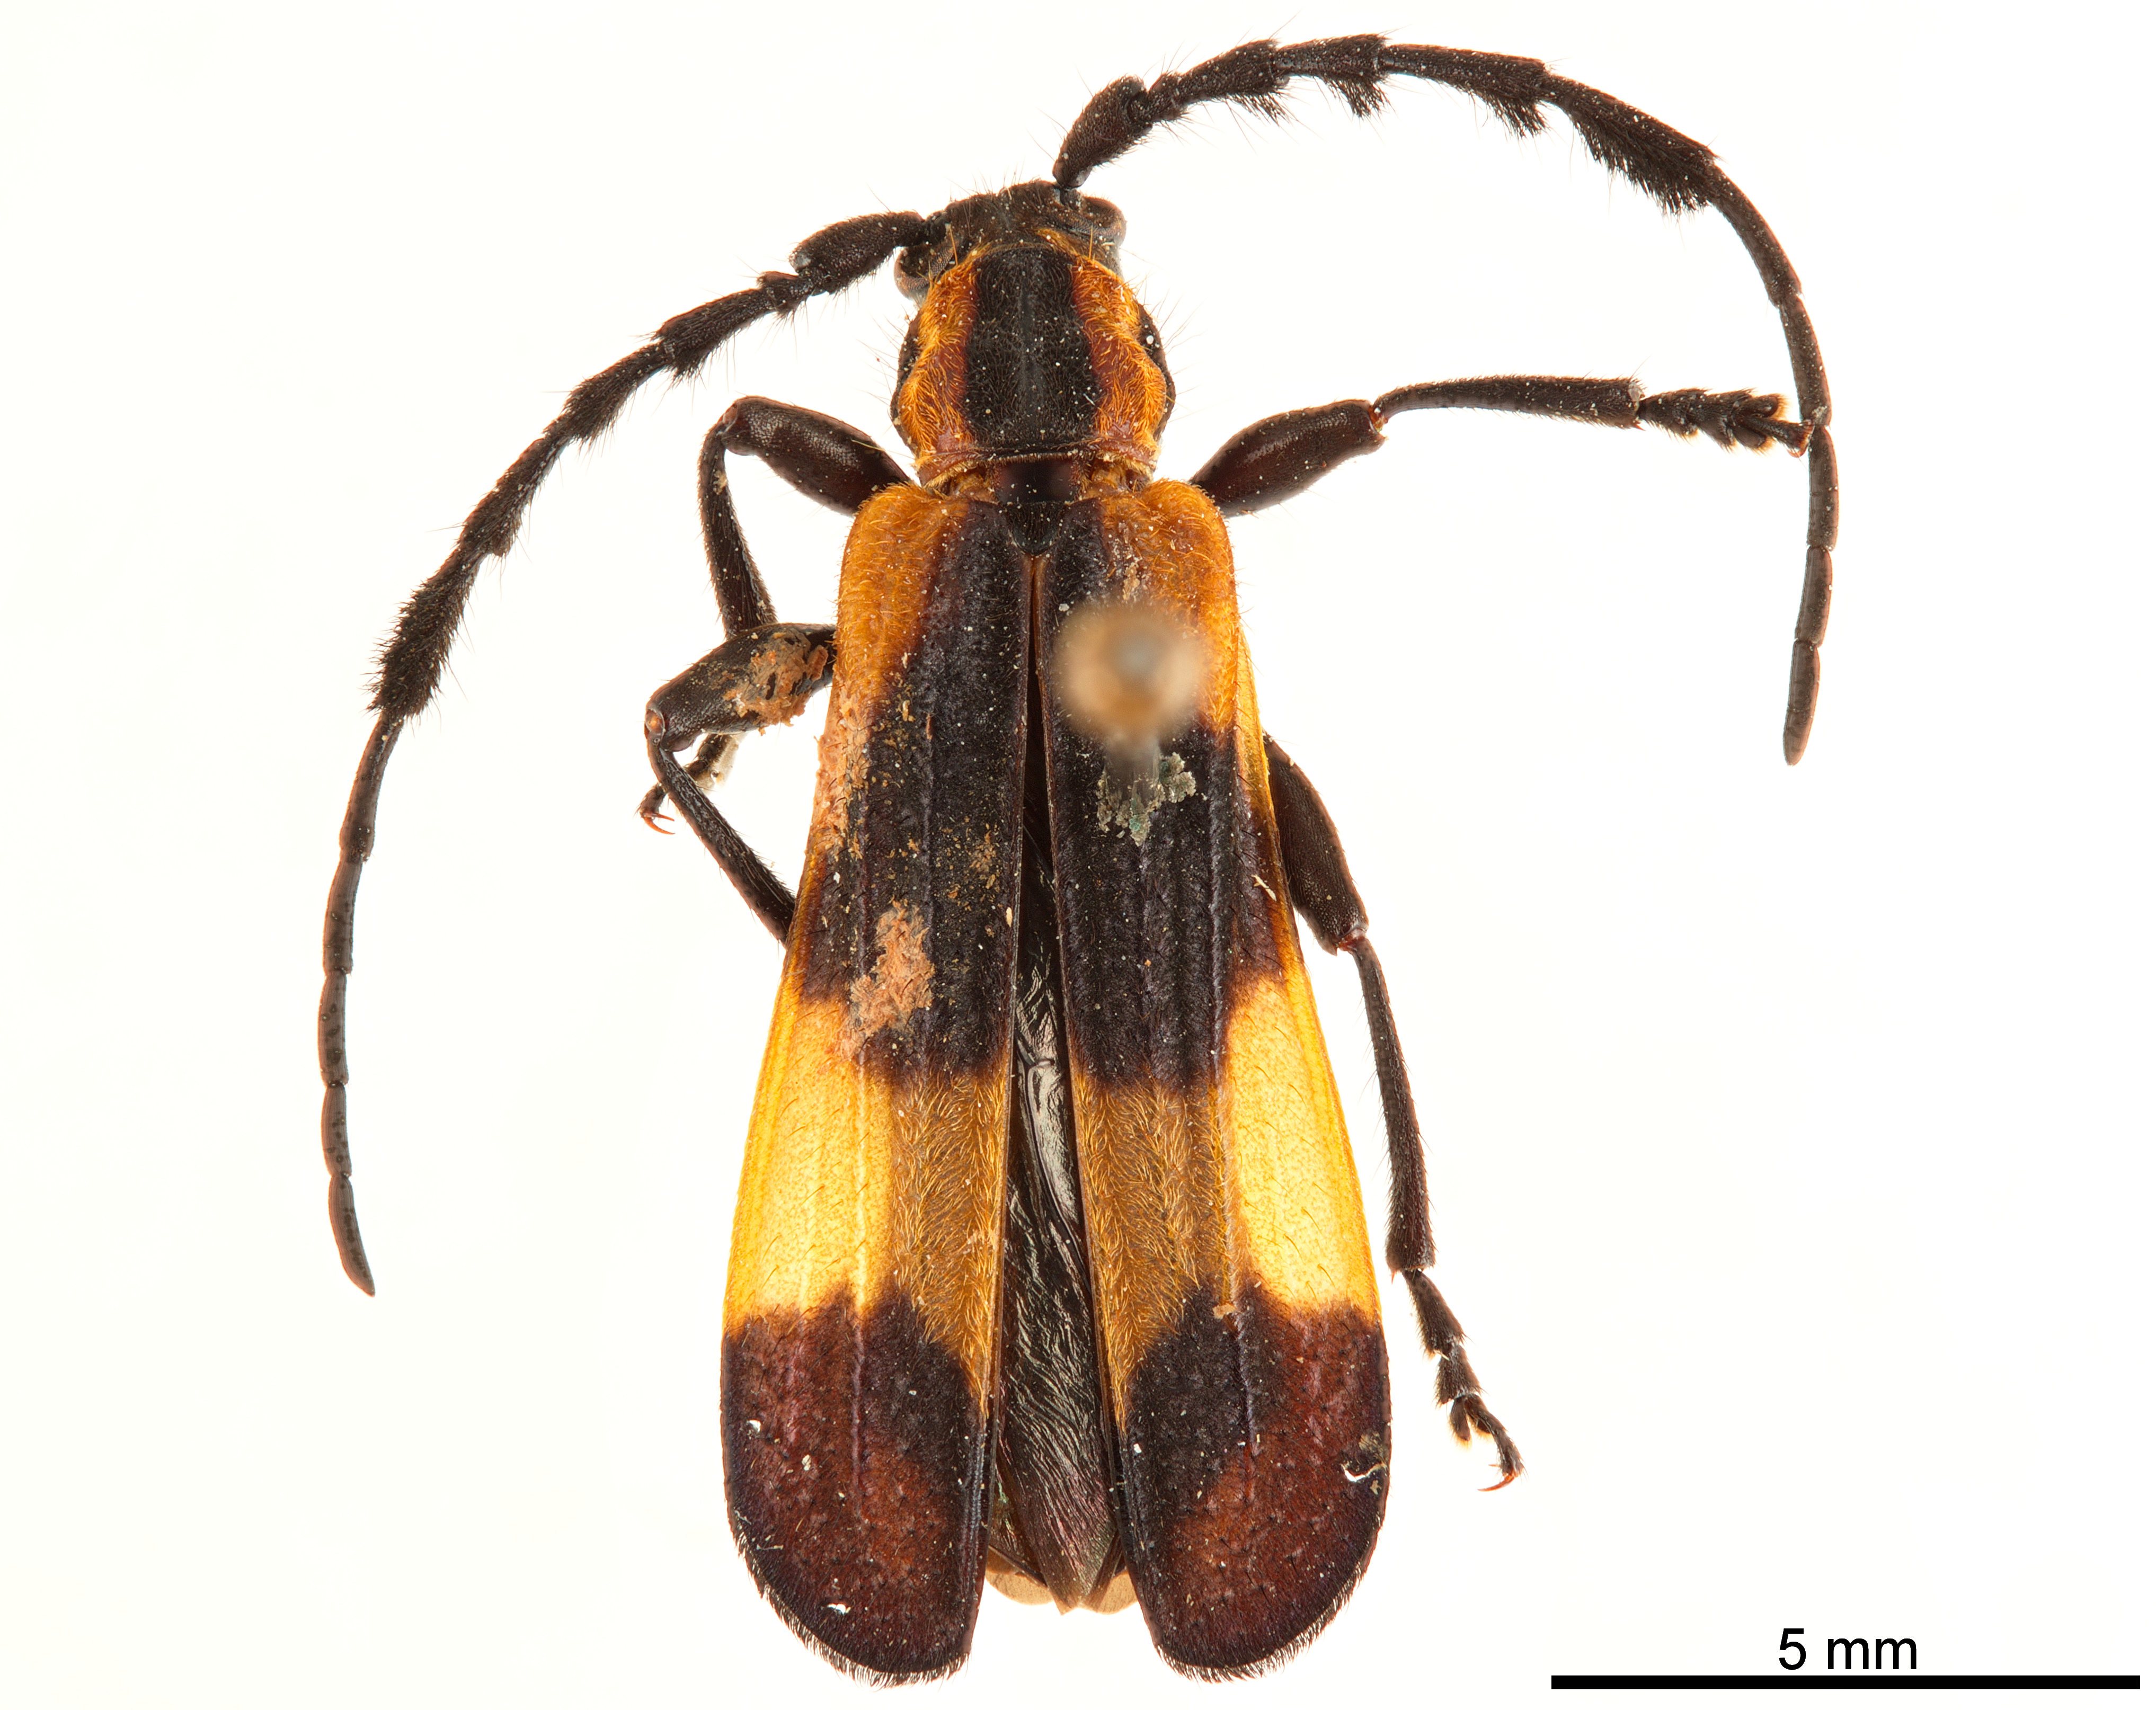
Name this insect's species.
Pteroplatus adustus
